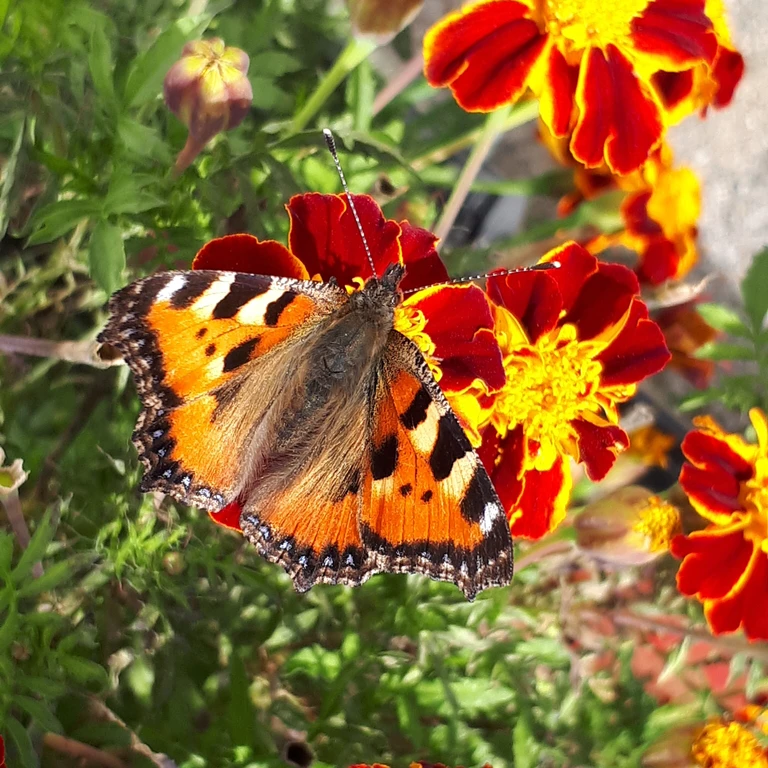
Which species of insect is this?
Aglais urticae
